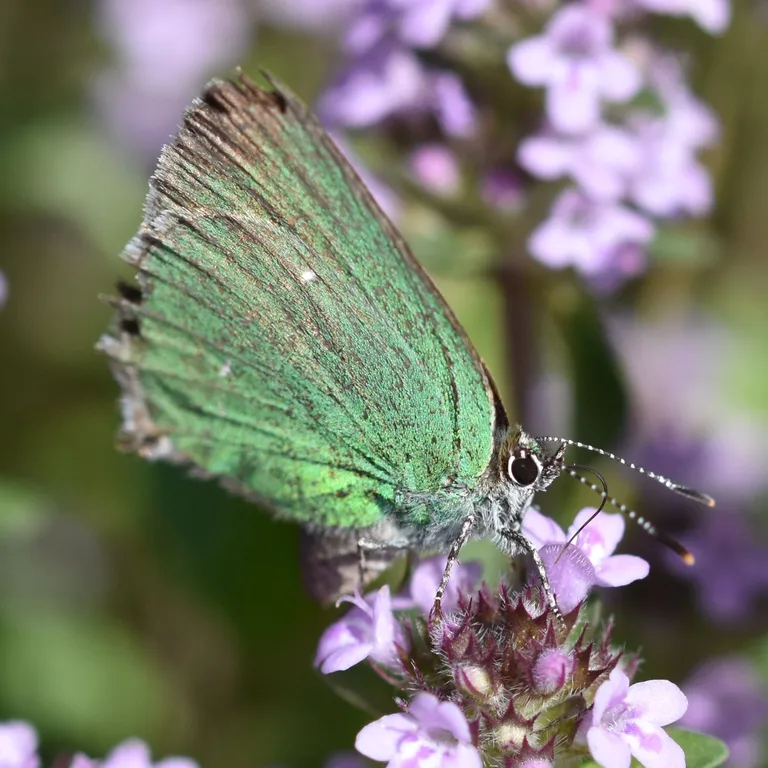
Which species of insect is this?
Callophrys rubi
